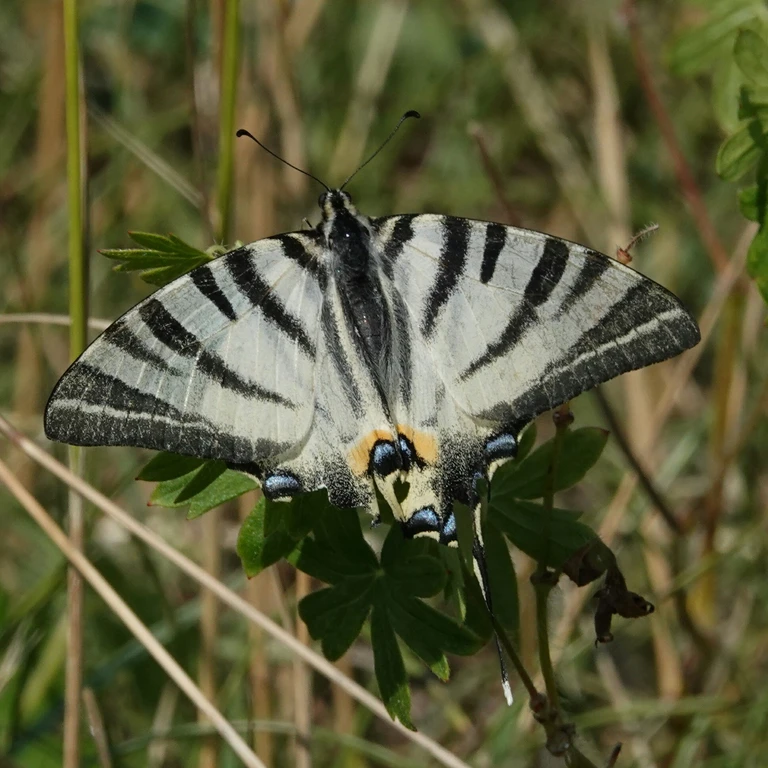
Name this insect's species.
Iphiclides podalirius
